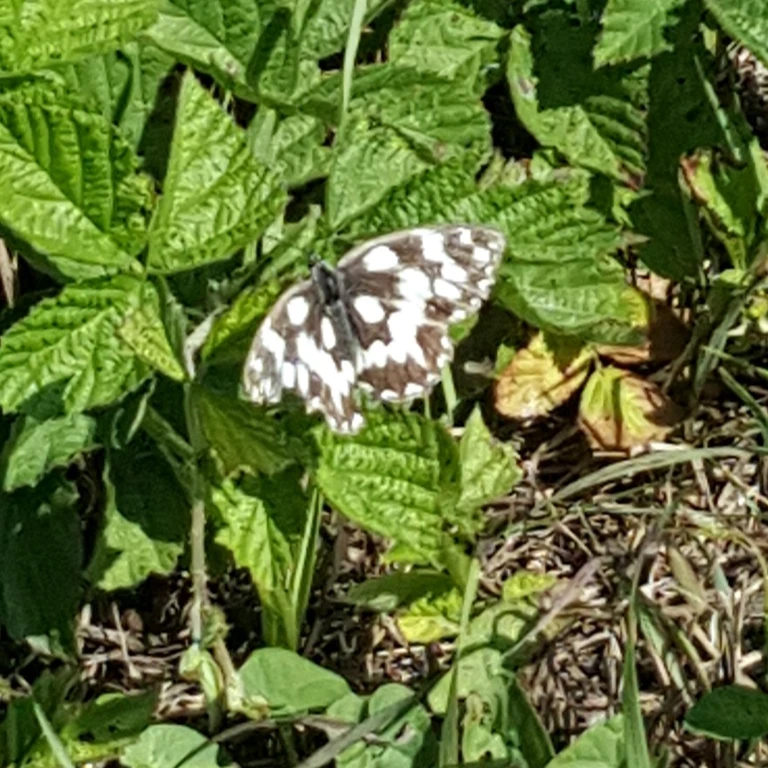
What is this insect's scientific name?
Melanargia galathea
